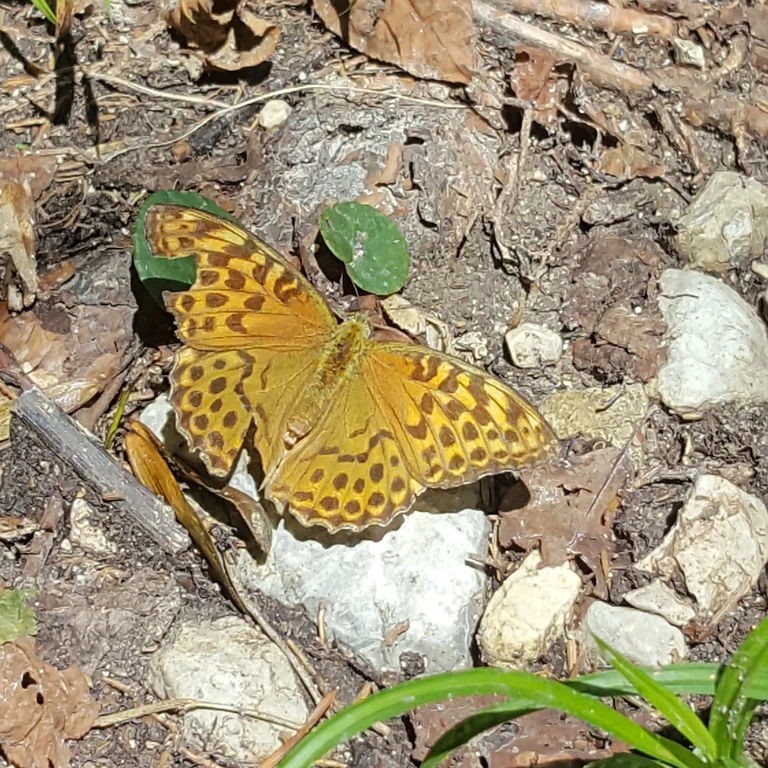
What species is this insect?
Argynnis paphia
